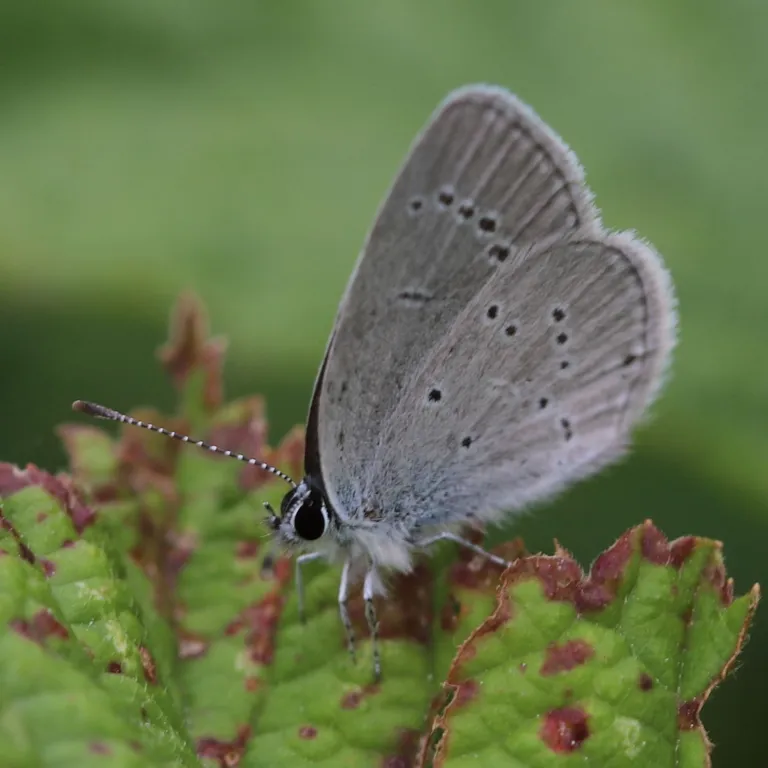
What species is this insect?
Cupido minimus
